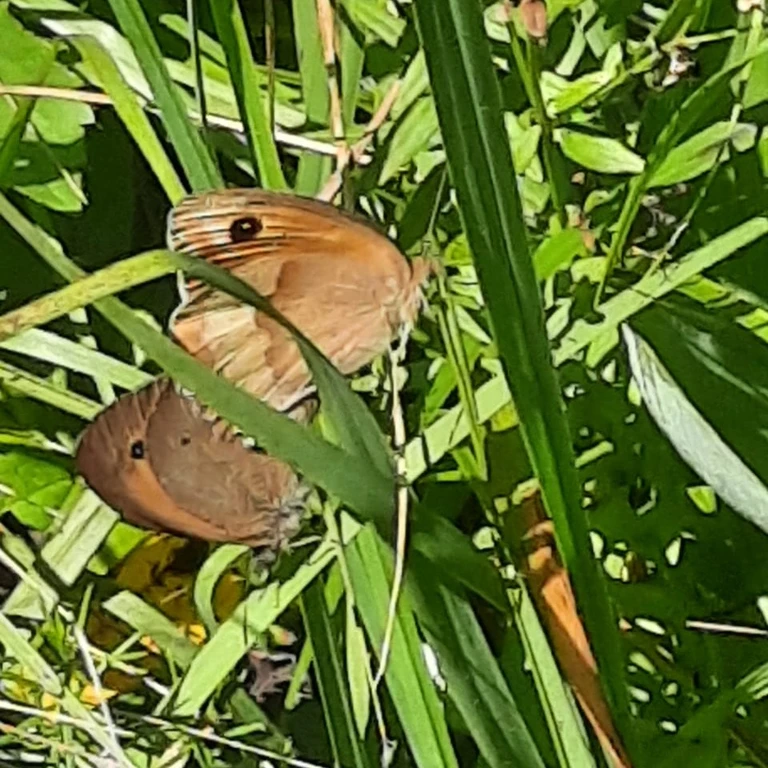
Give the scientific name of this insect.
Maniola jurtina
